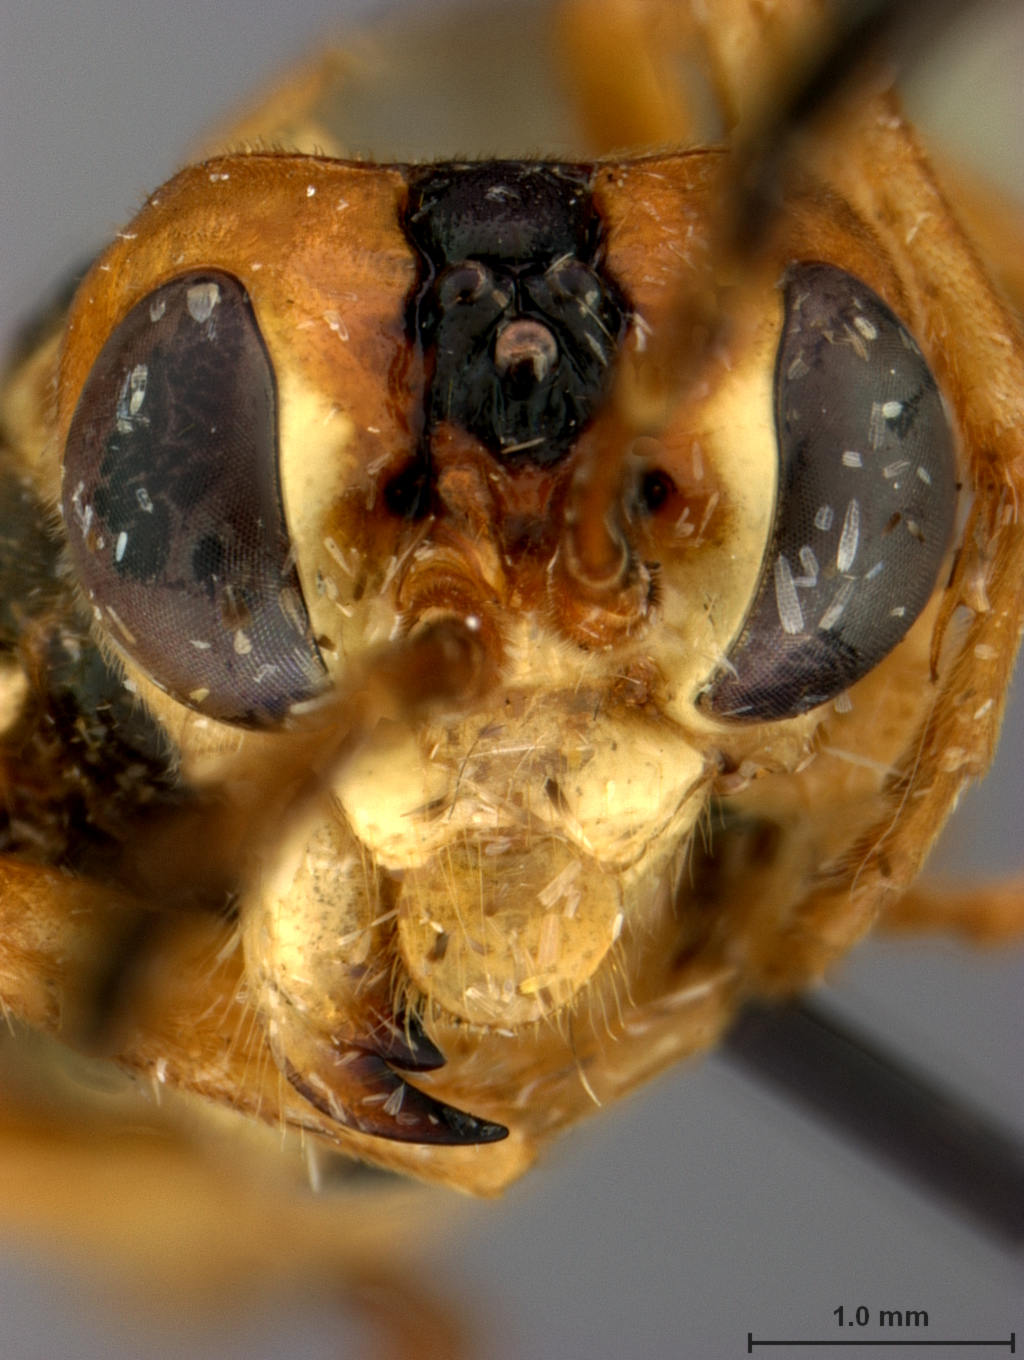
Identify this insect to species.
Tenthredo striaticornis
